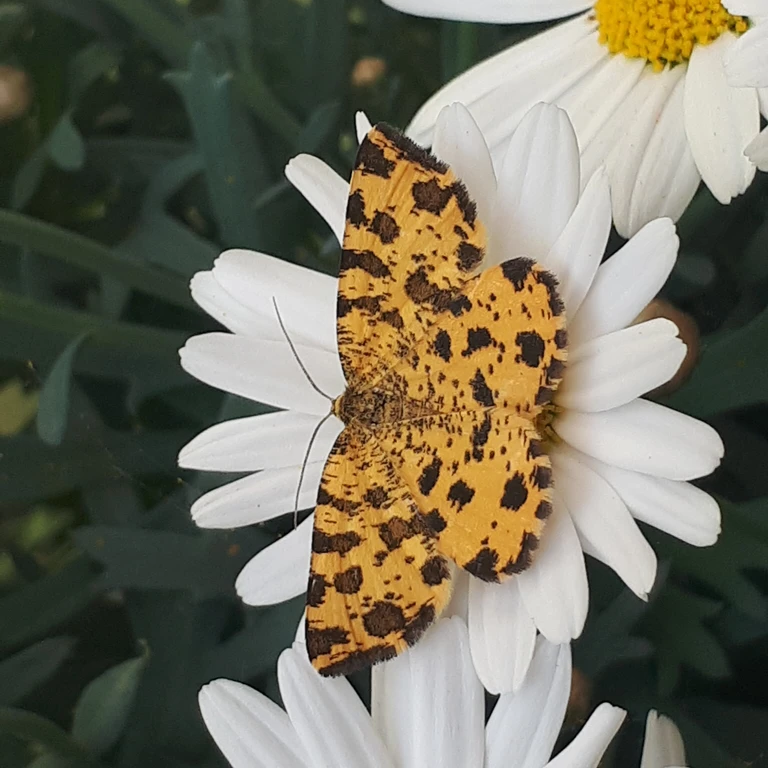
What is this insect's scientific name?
Pseudopanthera macularia
